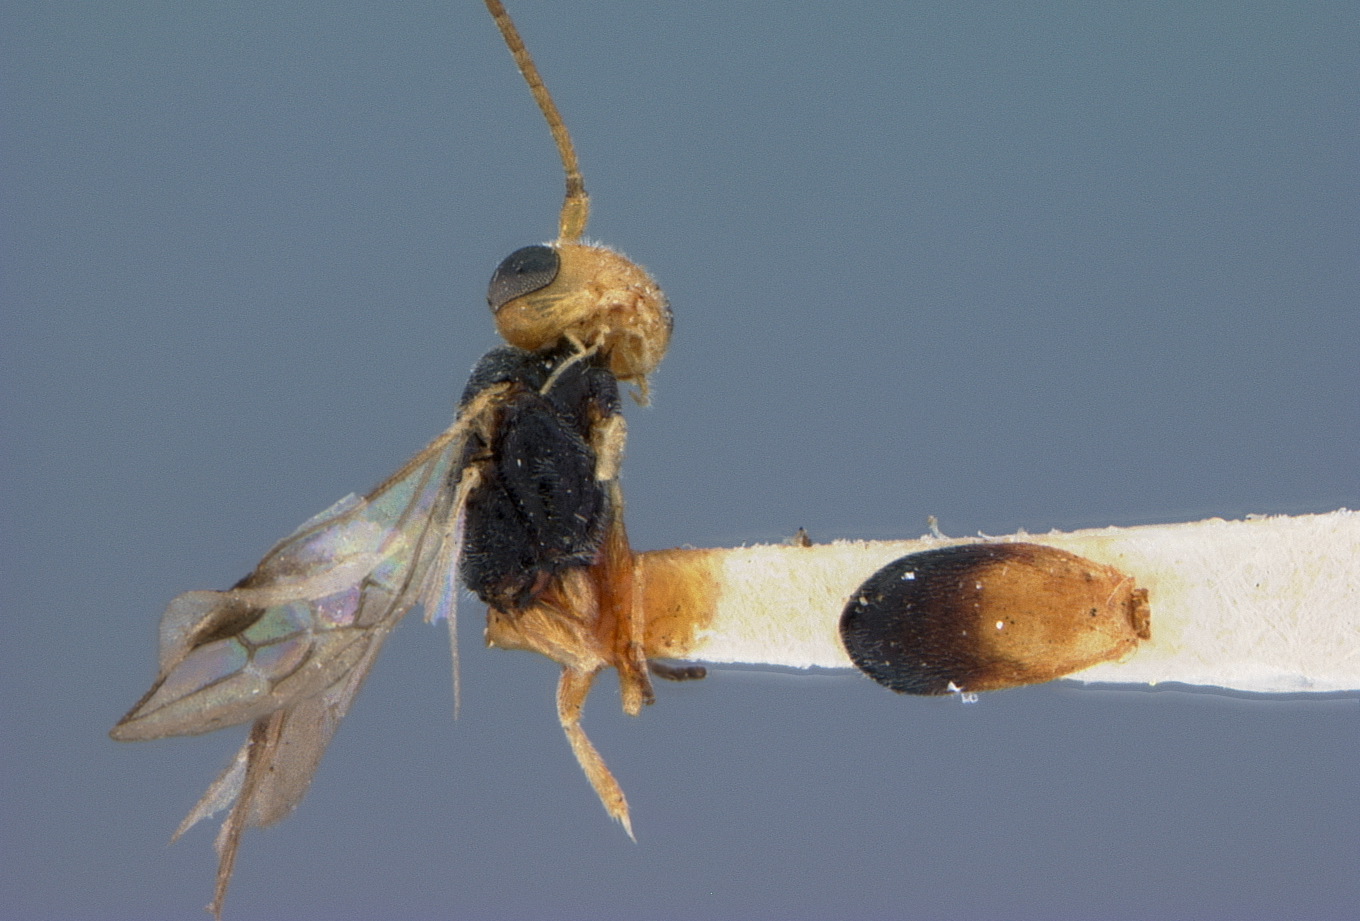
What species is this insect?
Ascogaster deletus
